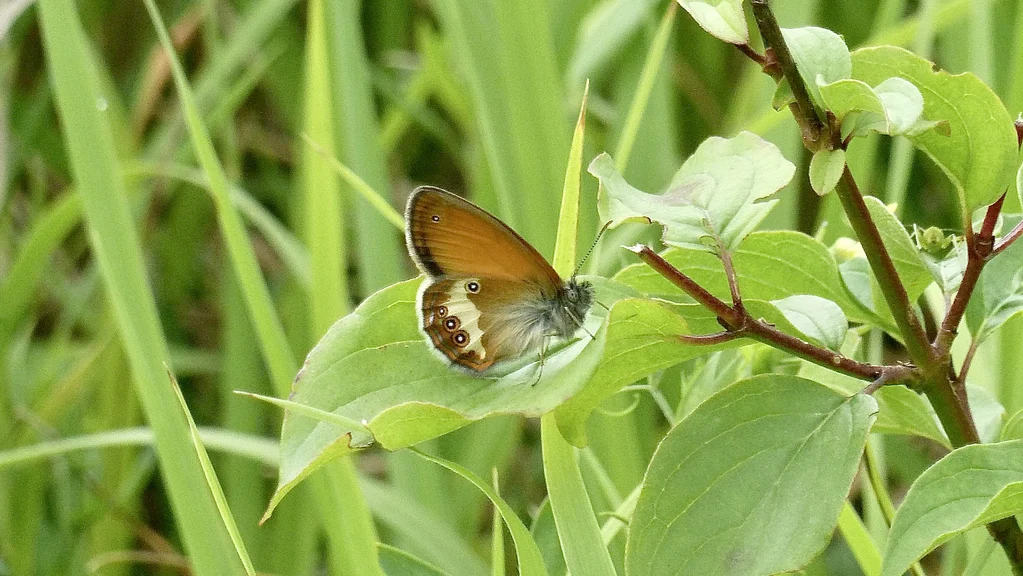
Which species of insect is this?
Coenonympha arcania
